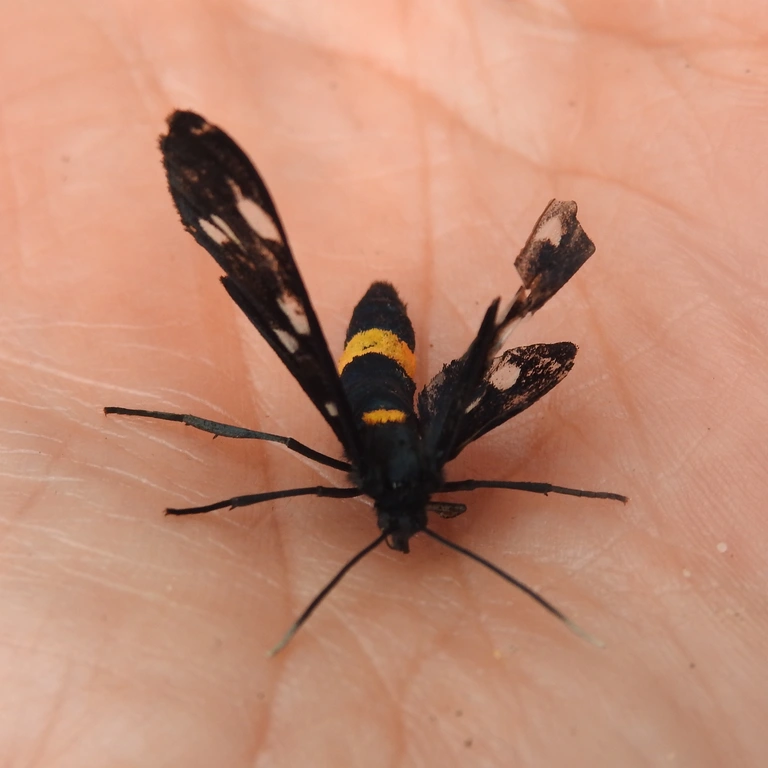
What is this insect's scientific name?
Amata phegea
